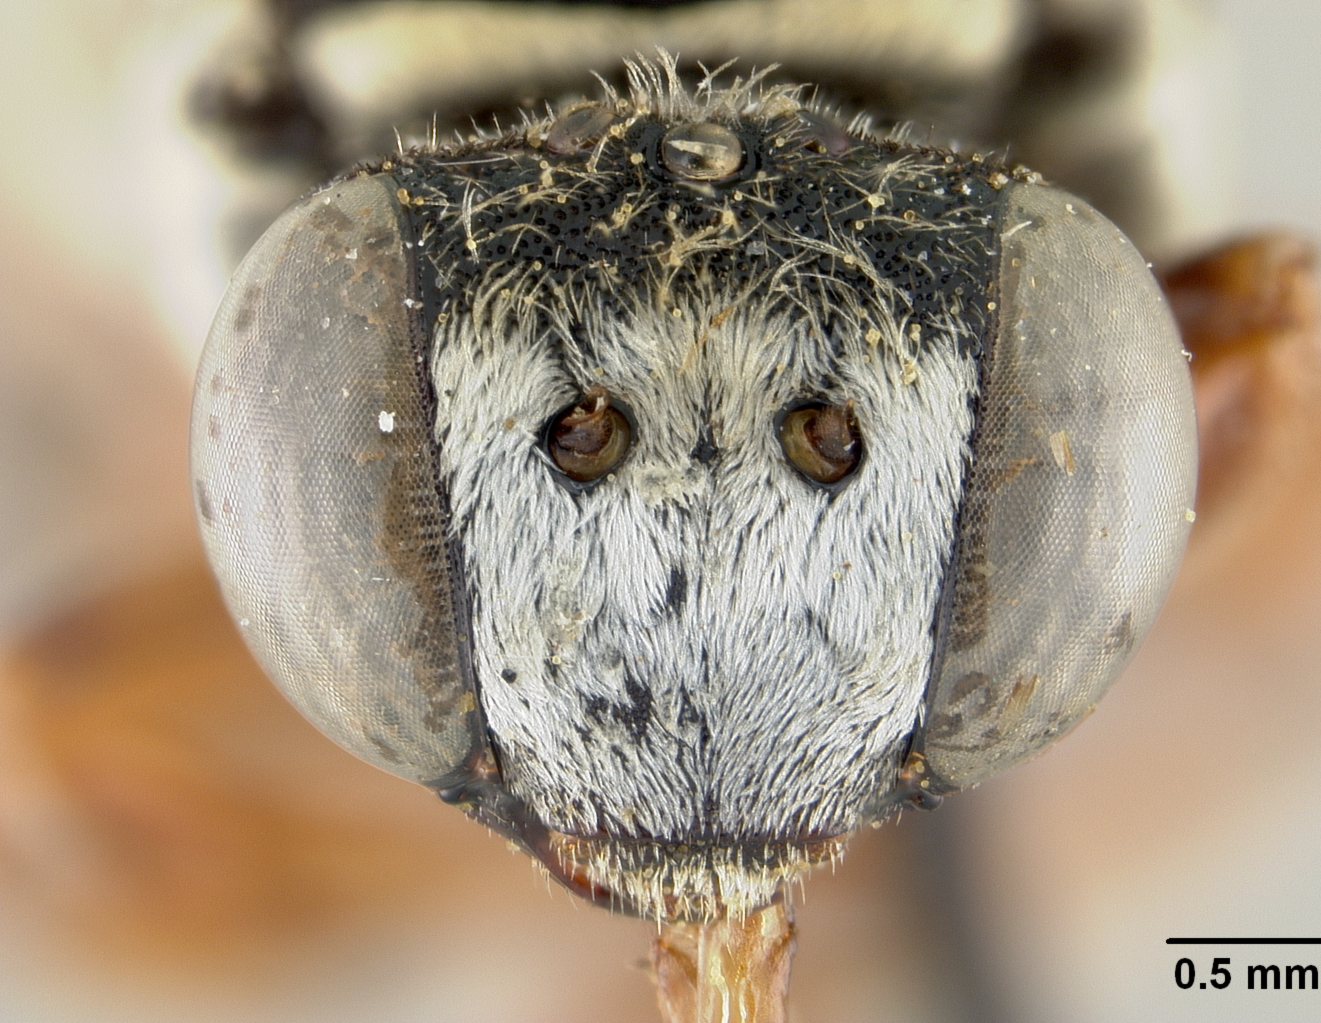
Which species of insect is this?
Triepeolus loganensis
